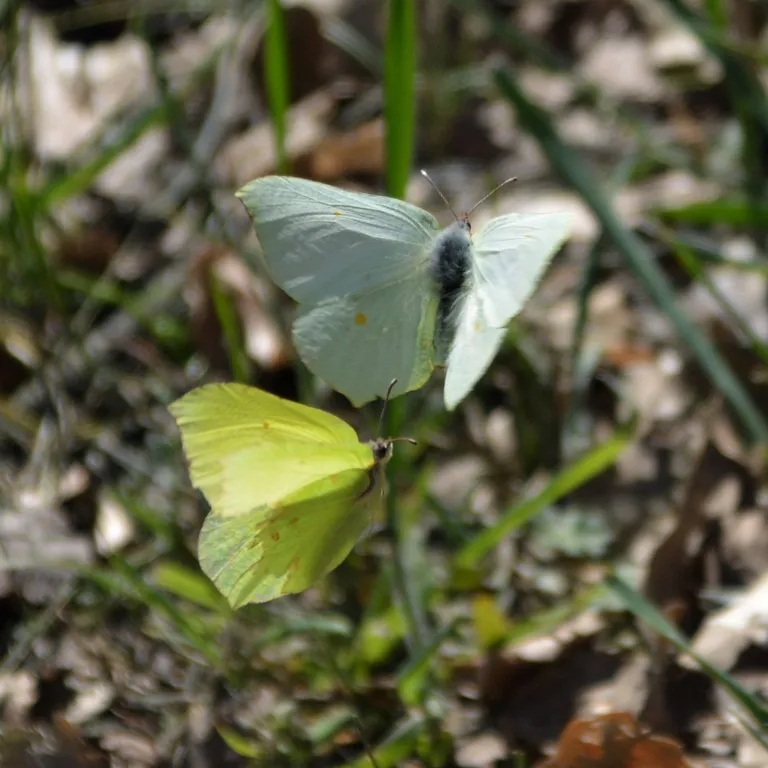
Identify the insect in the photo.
Gonepteryx rhamni
